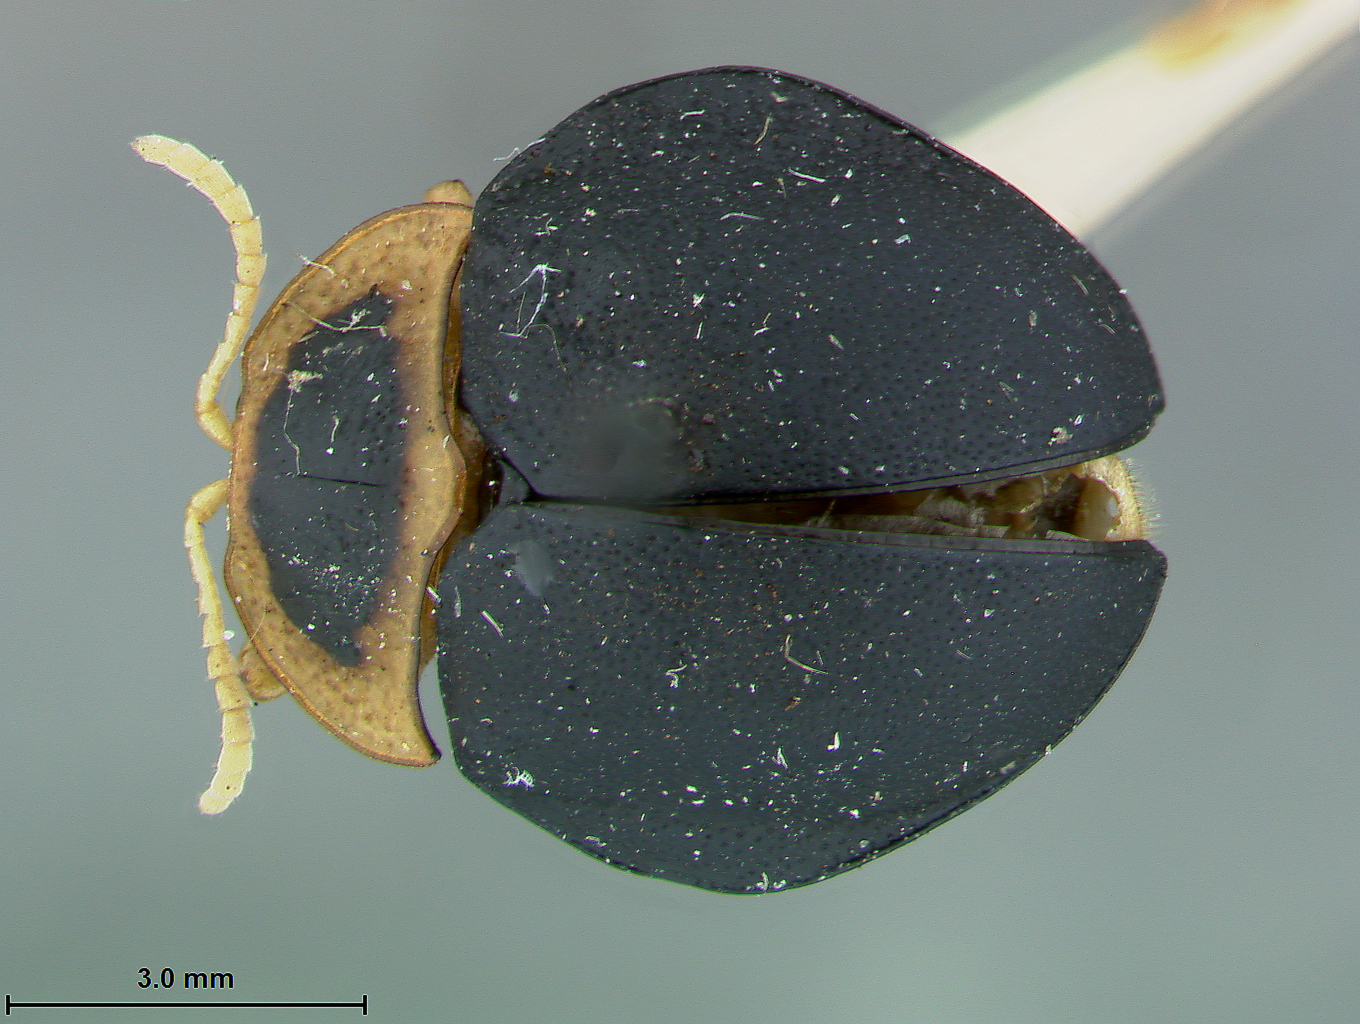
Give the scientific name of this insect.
Stoiba fascicollis
